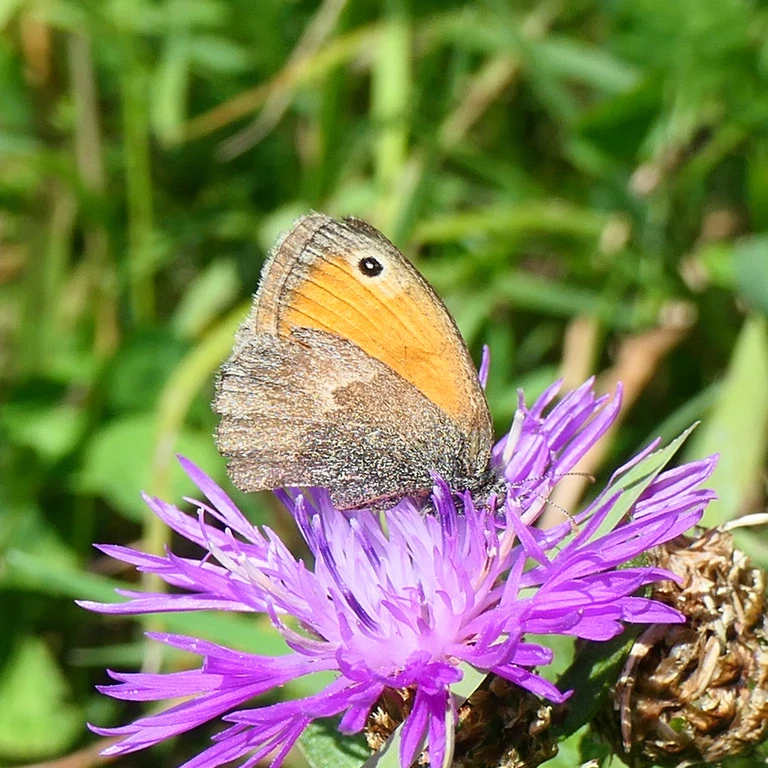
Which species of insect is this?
Coenonympha pamphilus
